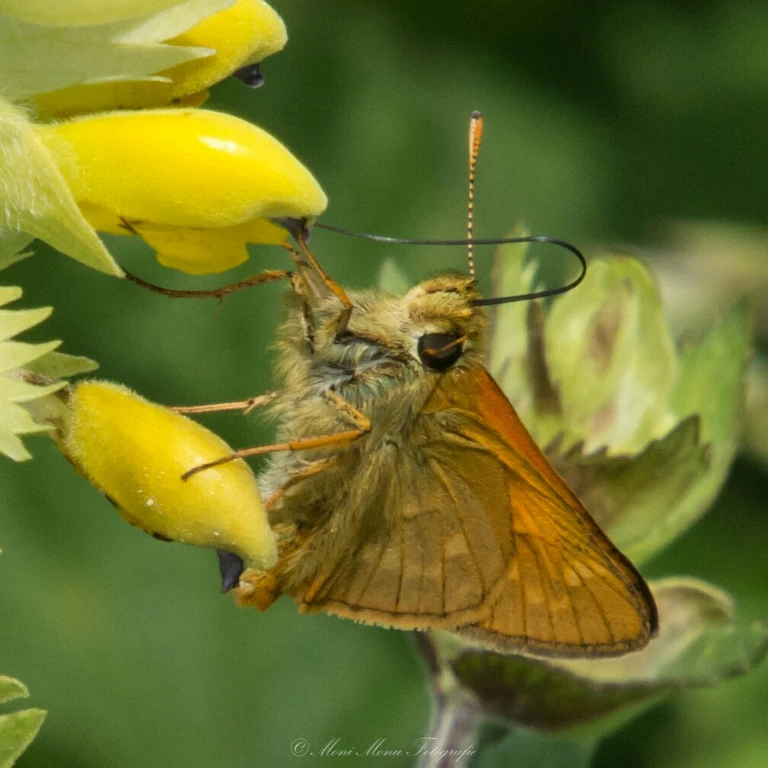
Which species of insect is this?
Ochlodes sylvanus (also Ochlodes venata)
